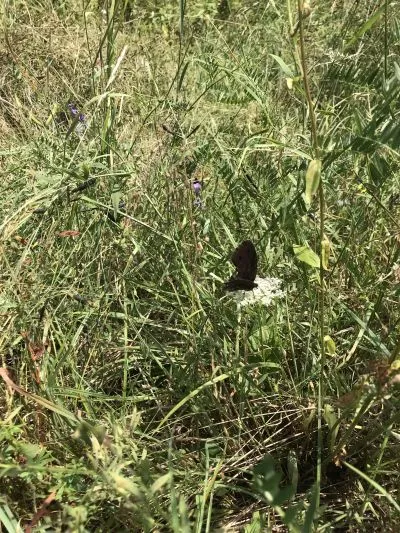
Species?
Minois dryas
